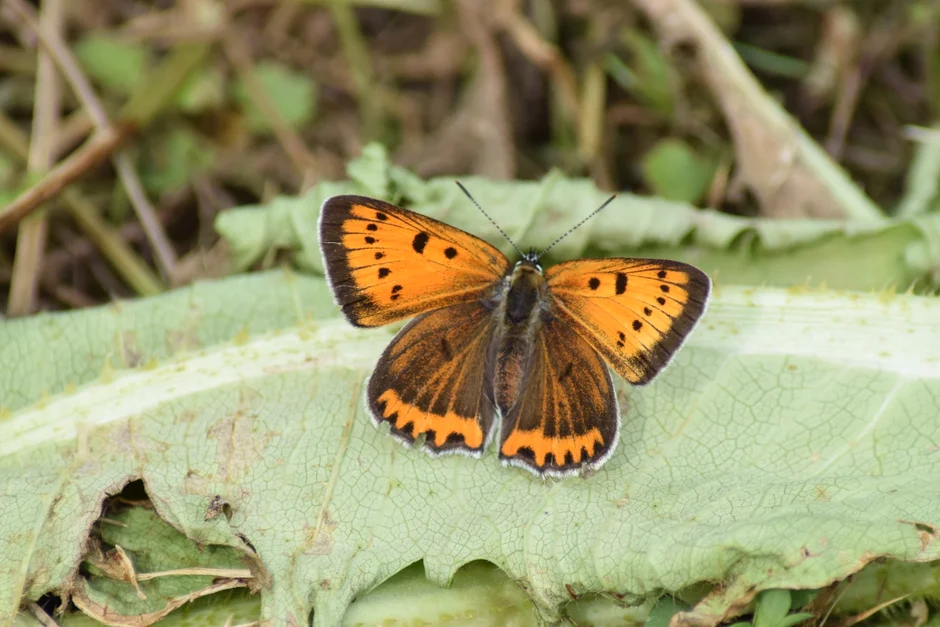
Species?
Lycaena dispar
